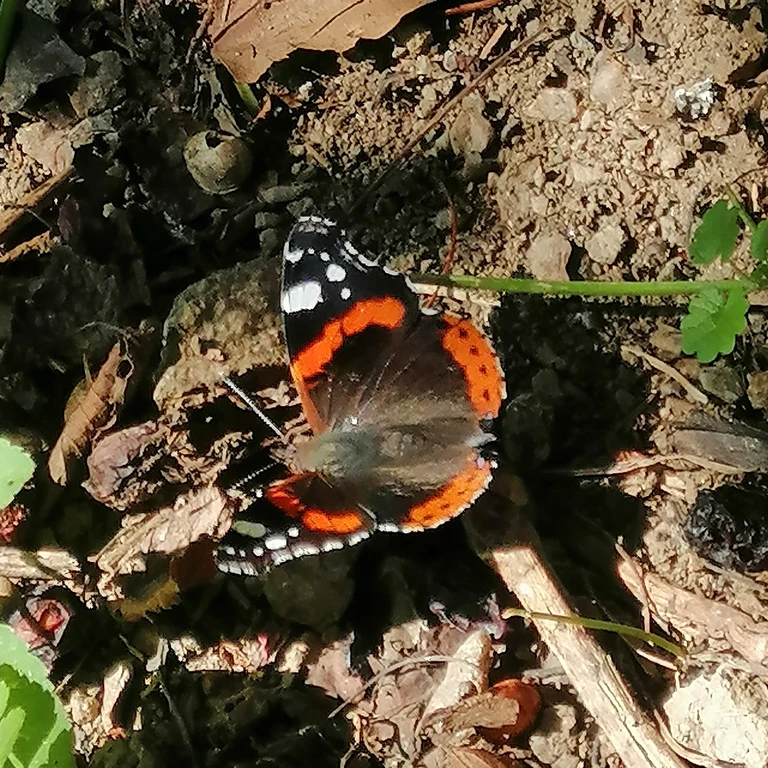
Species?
Vanessa atalanta
